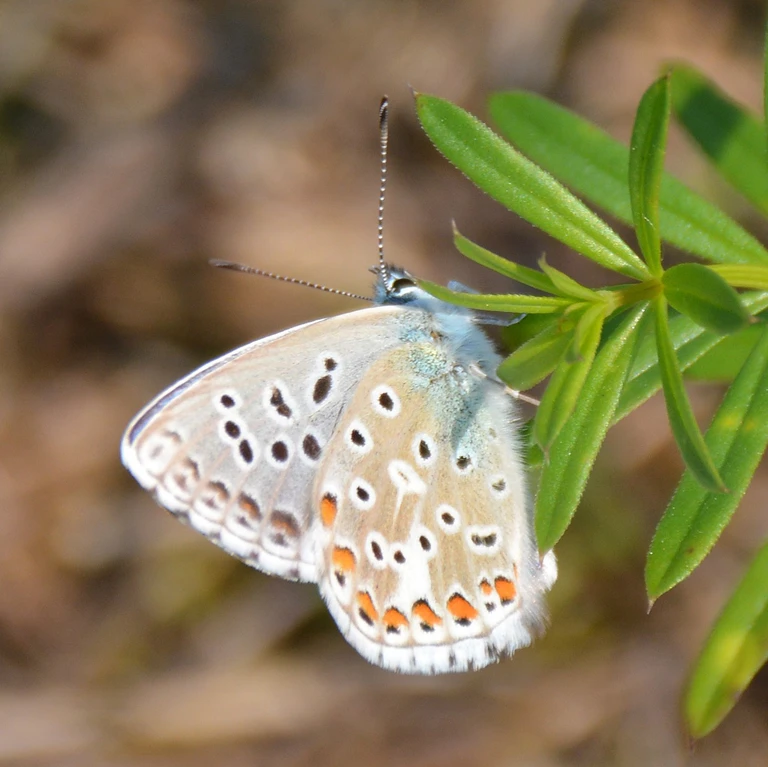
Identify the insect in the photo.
Lysandra bellargus
